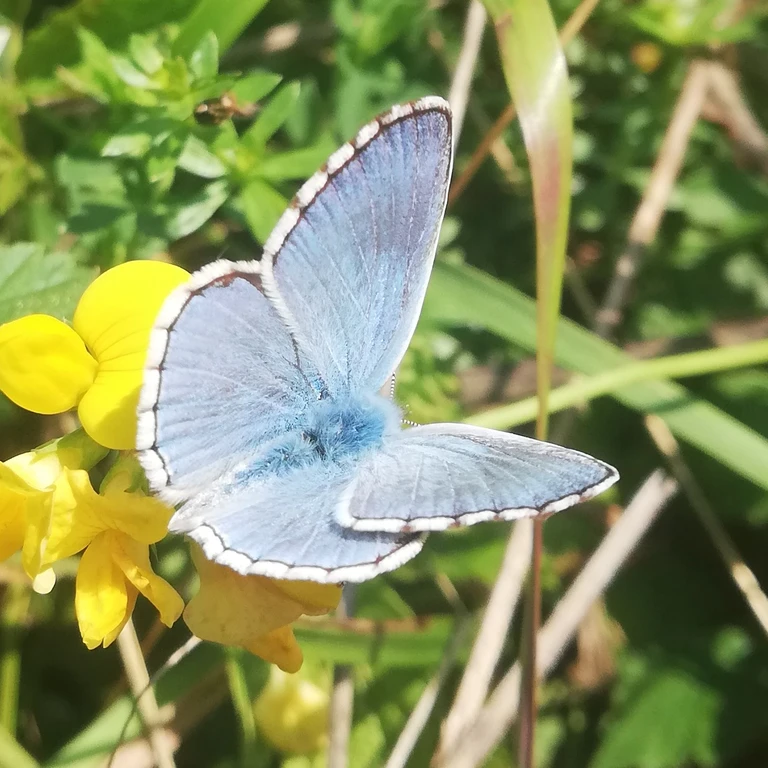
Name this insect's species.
Lysandra bellargus
